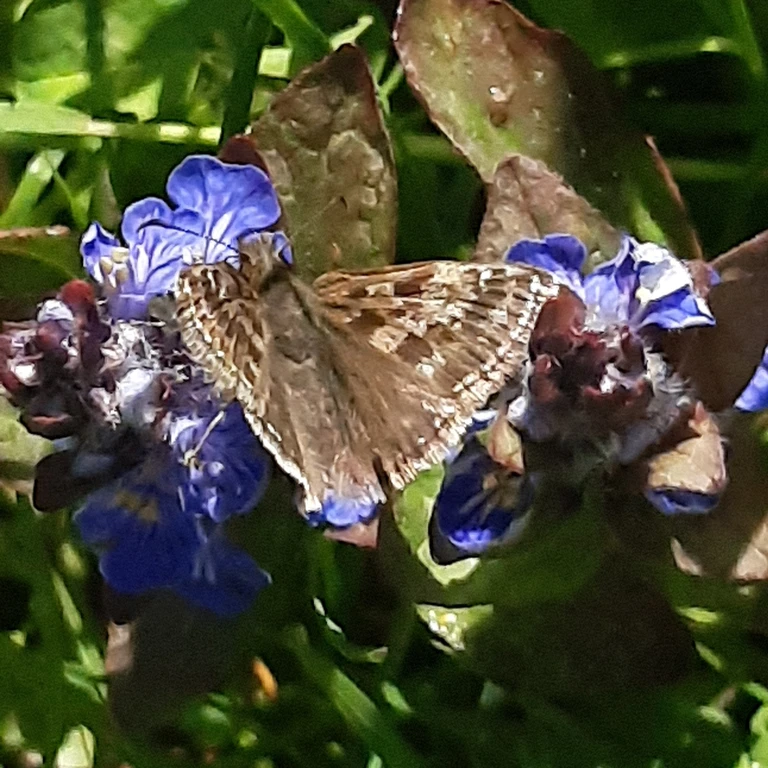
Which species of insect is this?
Erynnis tages
